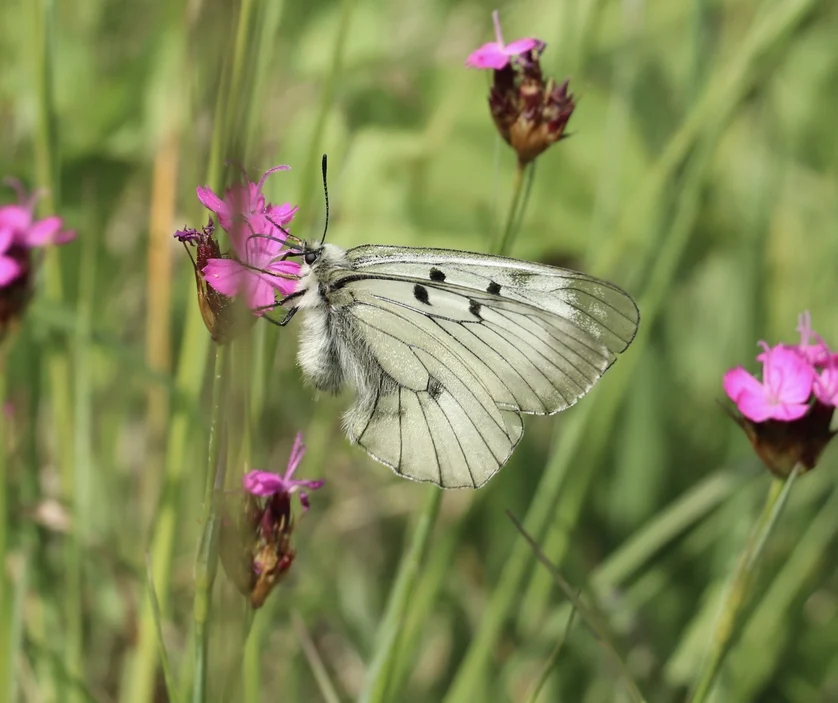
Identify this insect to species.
Parnassius mnemosyne
